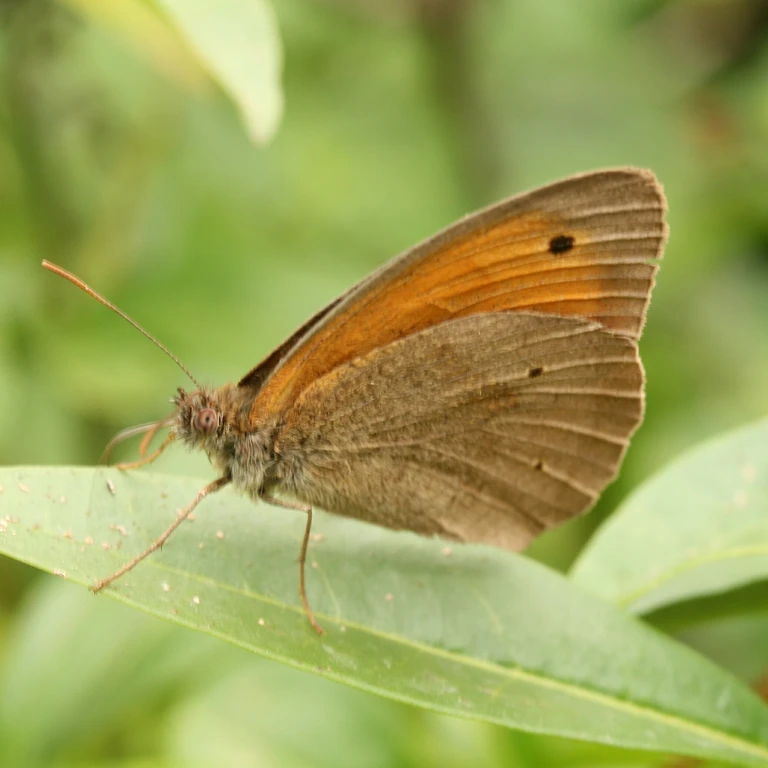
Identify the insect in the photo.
Maniola jurtina
